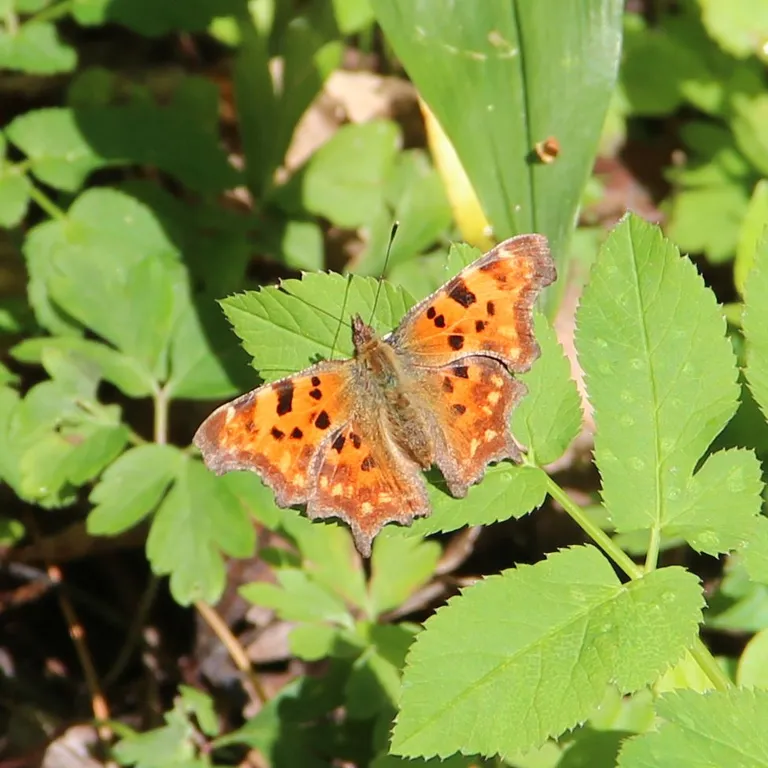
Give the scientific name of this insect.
Polygonia c-album
